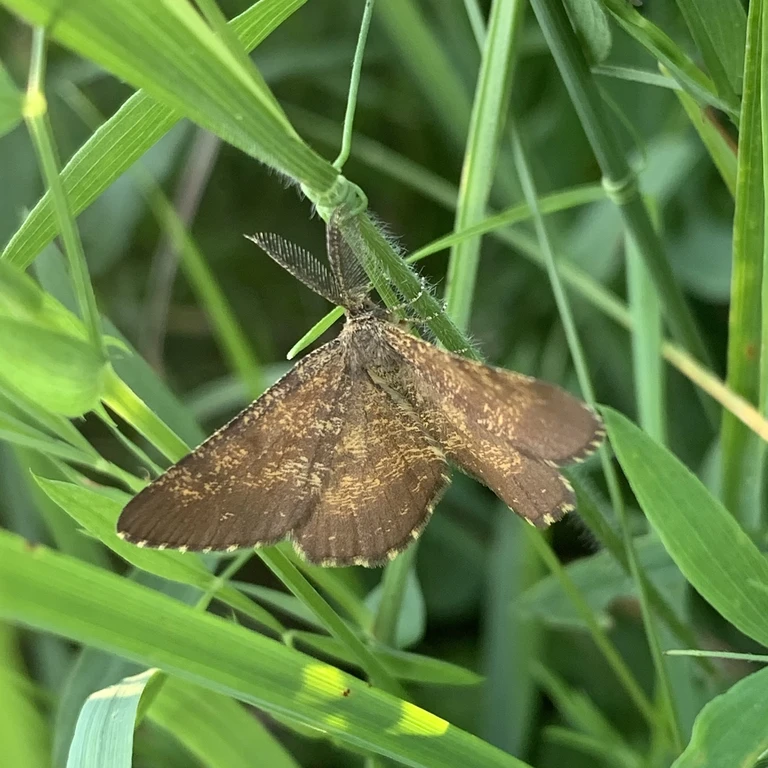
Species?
Ematurga atomaria
